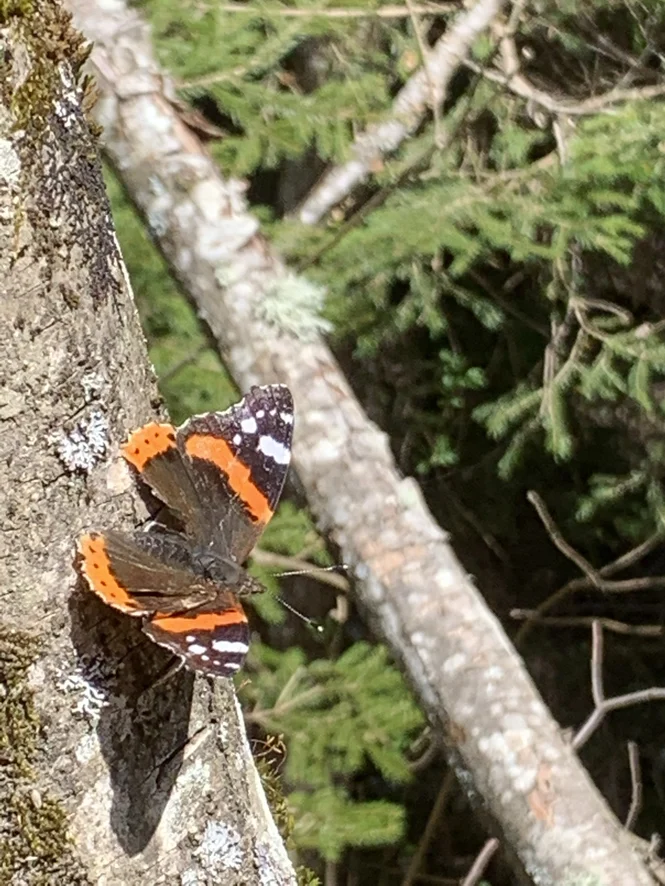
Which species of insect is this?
Vanessa atalanta
